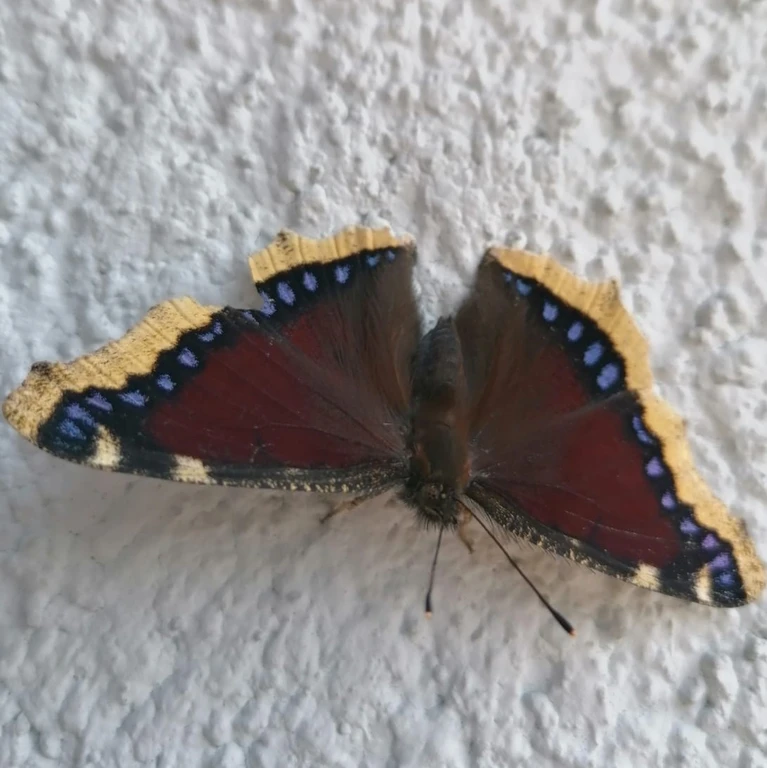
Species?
Nymphalis antiopa
